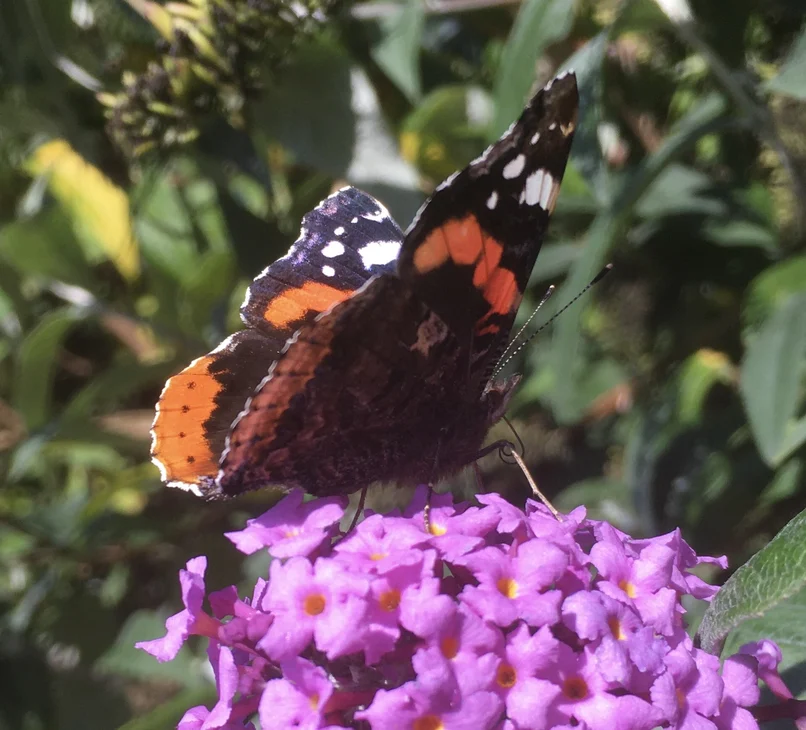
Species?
Vanessa atalanta
